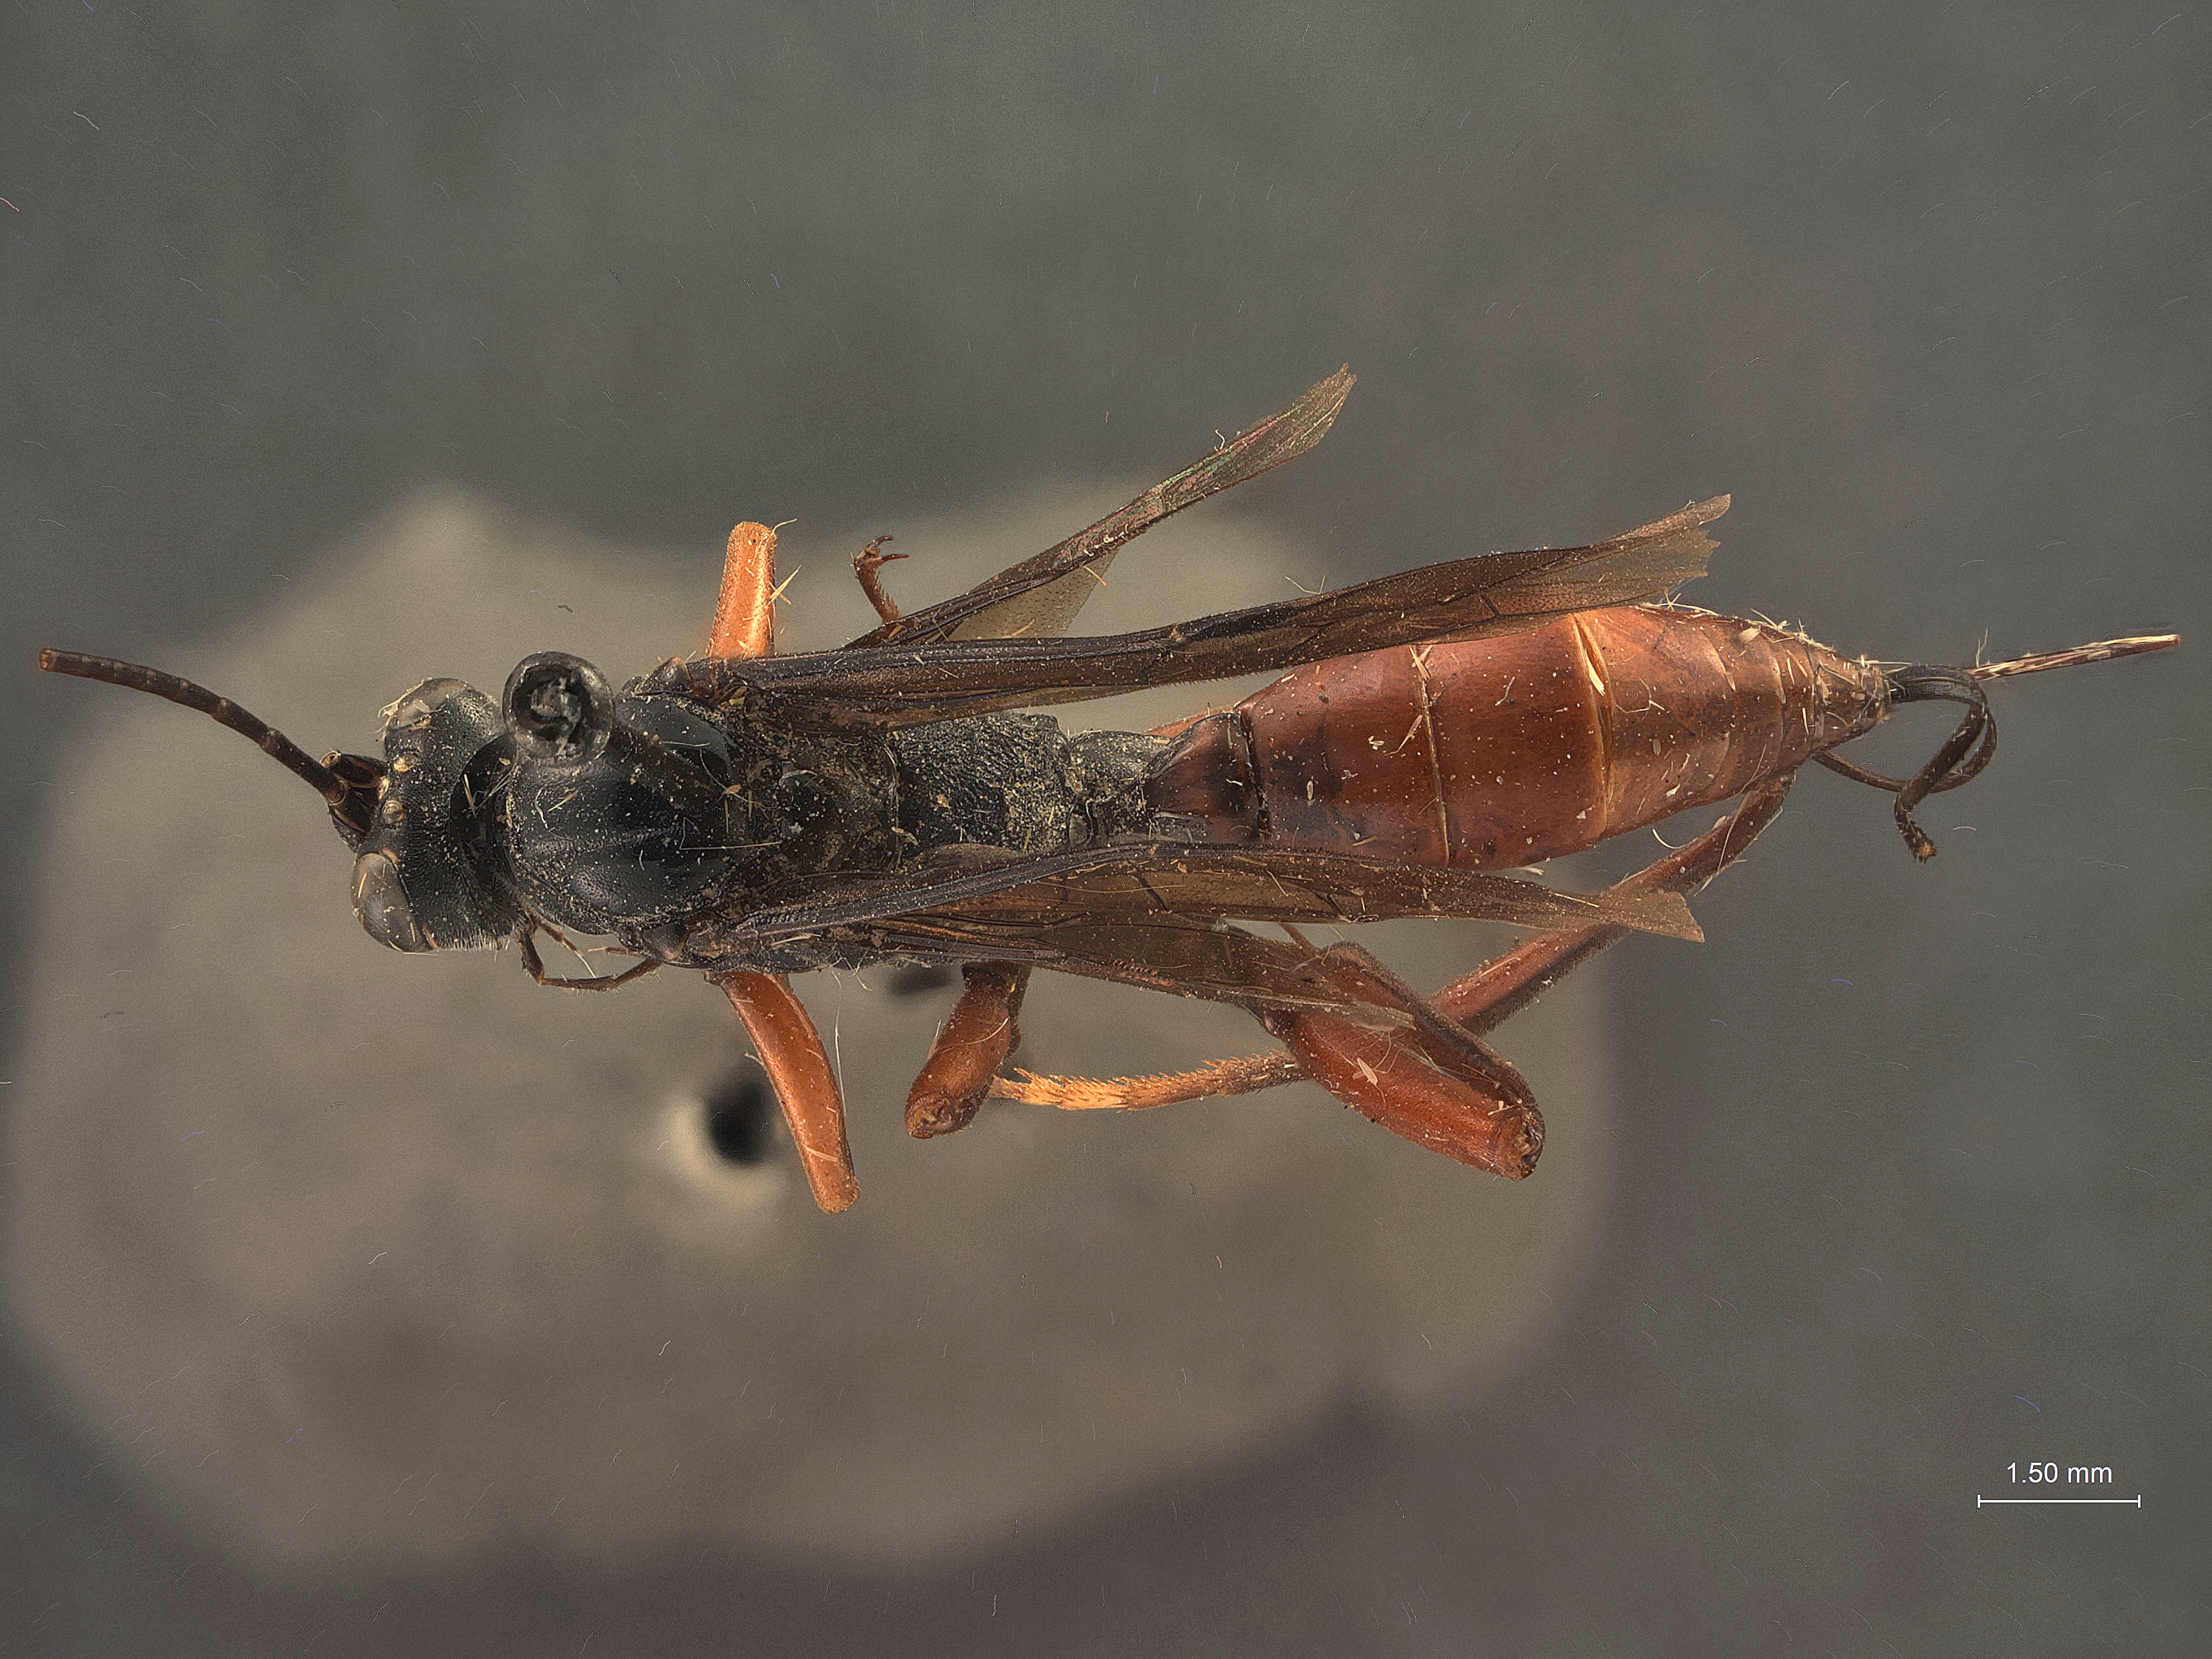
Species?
Cryptus mimicus
